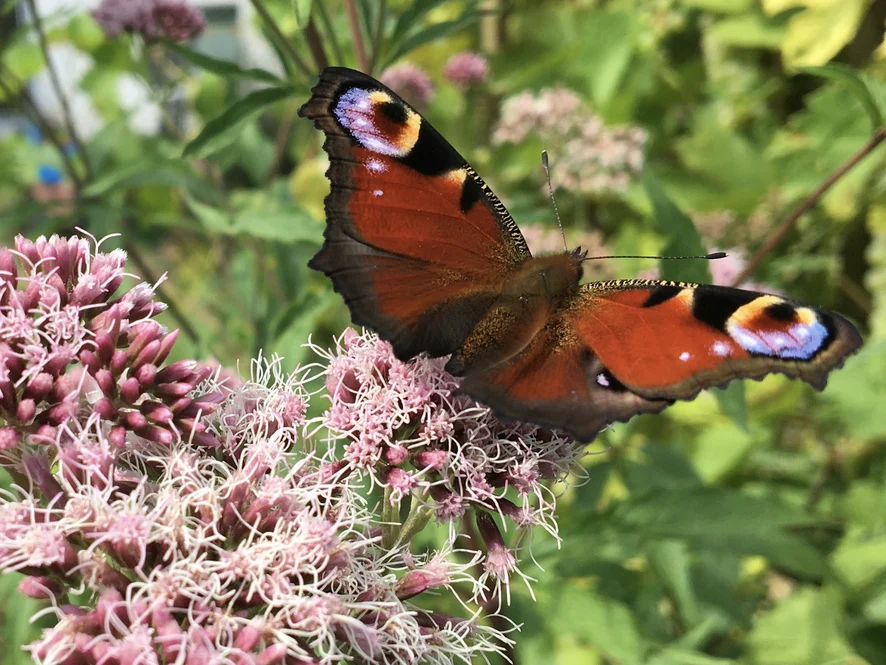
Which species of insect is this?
Aglais io
